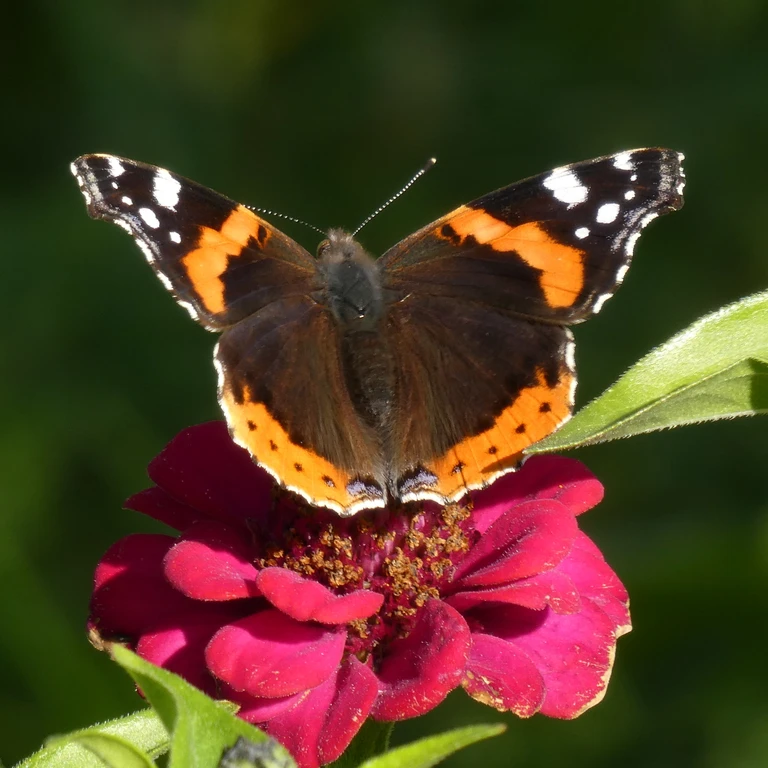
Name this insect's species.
Vanessa atalanta
